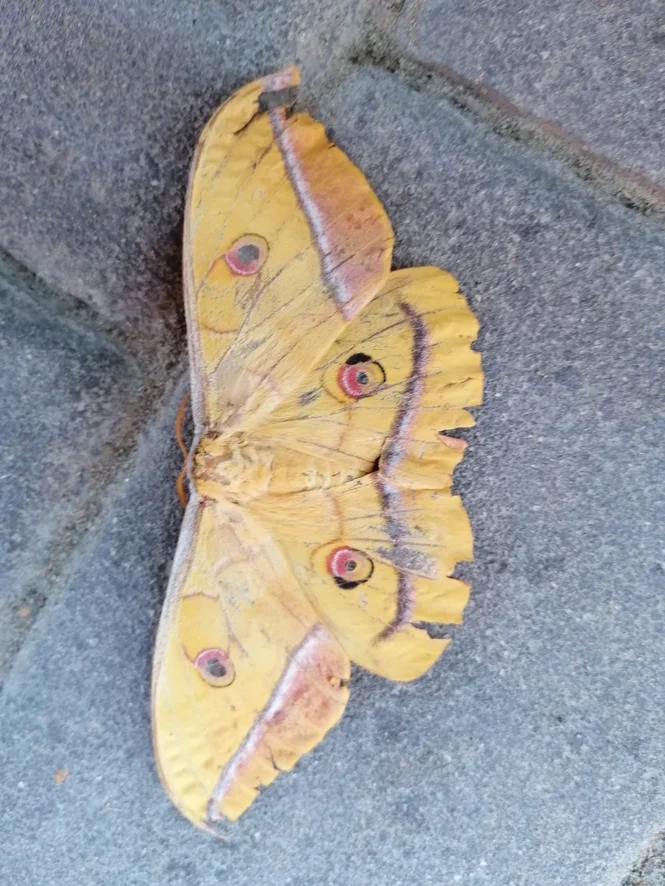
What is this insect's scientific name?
Antheraea yamamai
